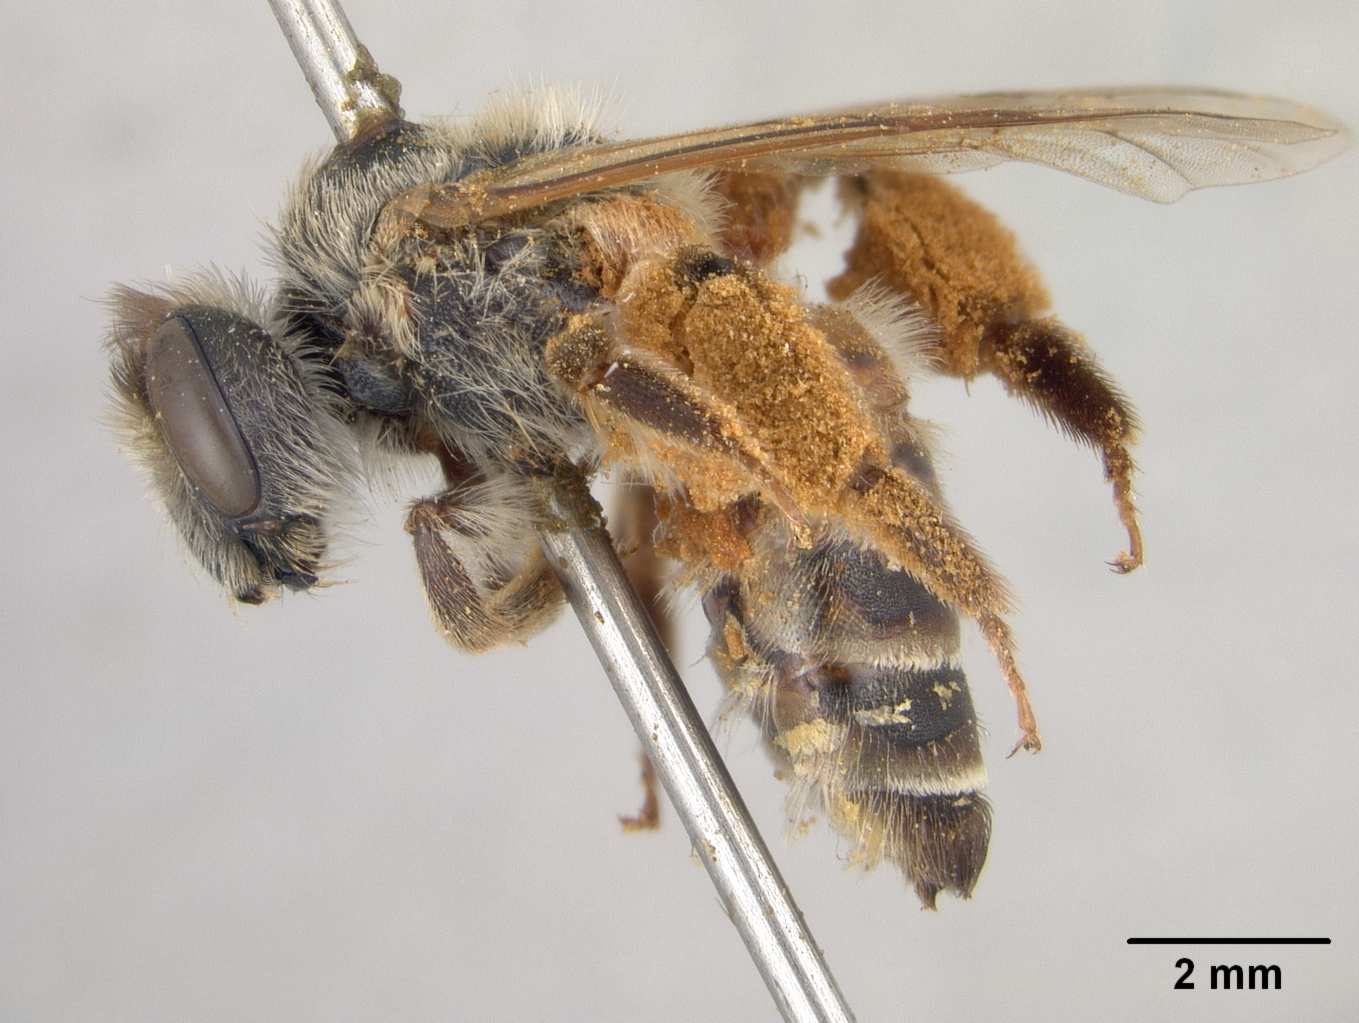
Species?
Andrena peridonea
